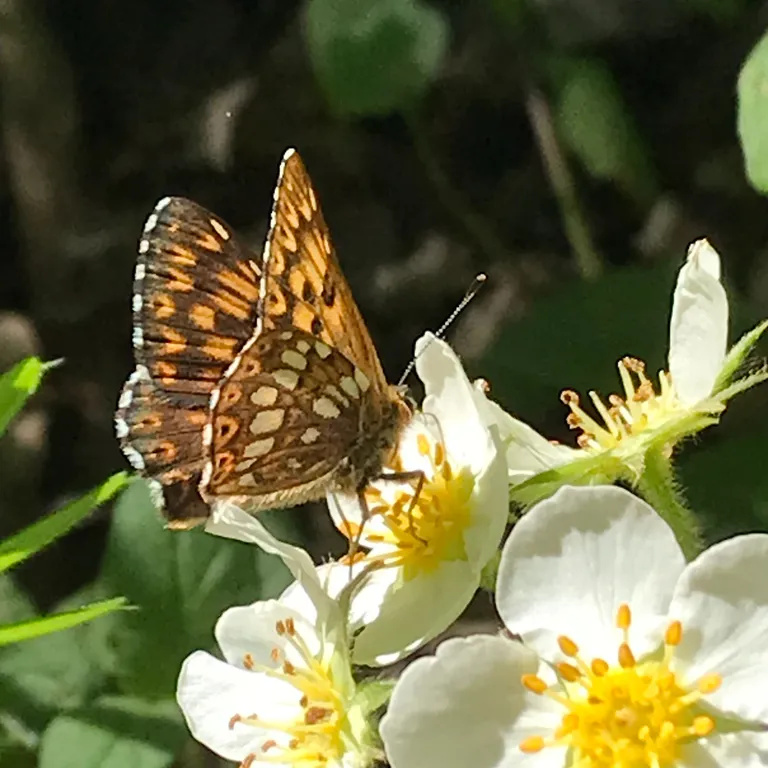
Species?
Hamearis lucina
